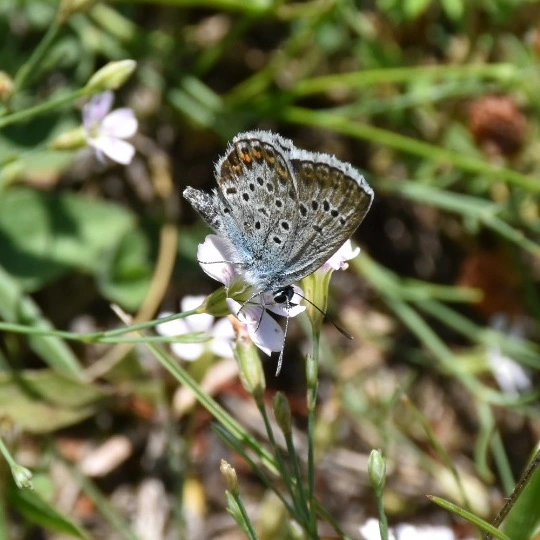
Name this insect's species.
Plebejus argus
